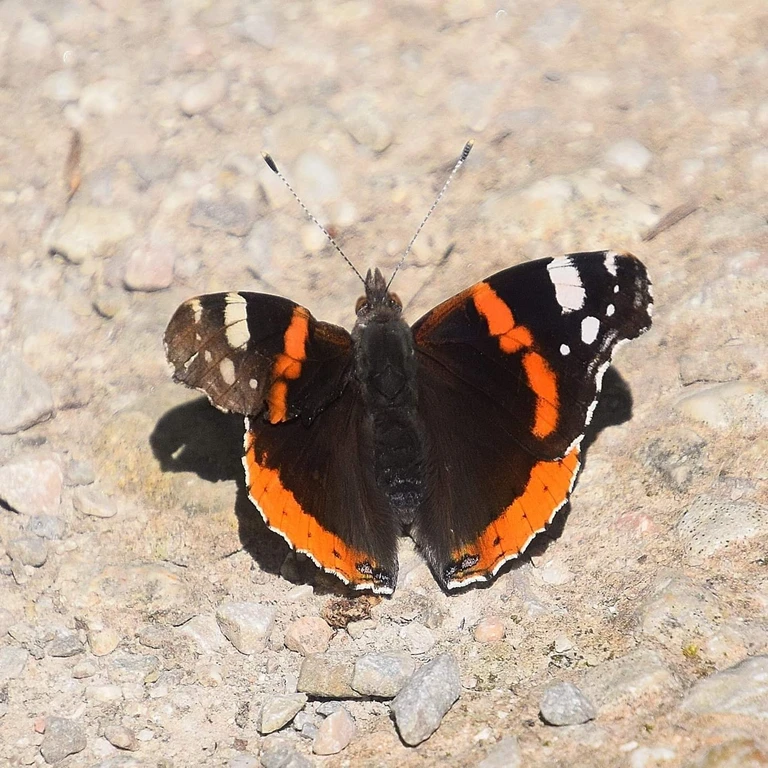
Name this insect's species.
Vanessa atalanta
